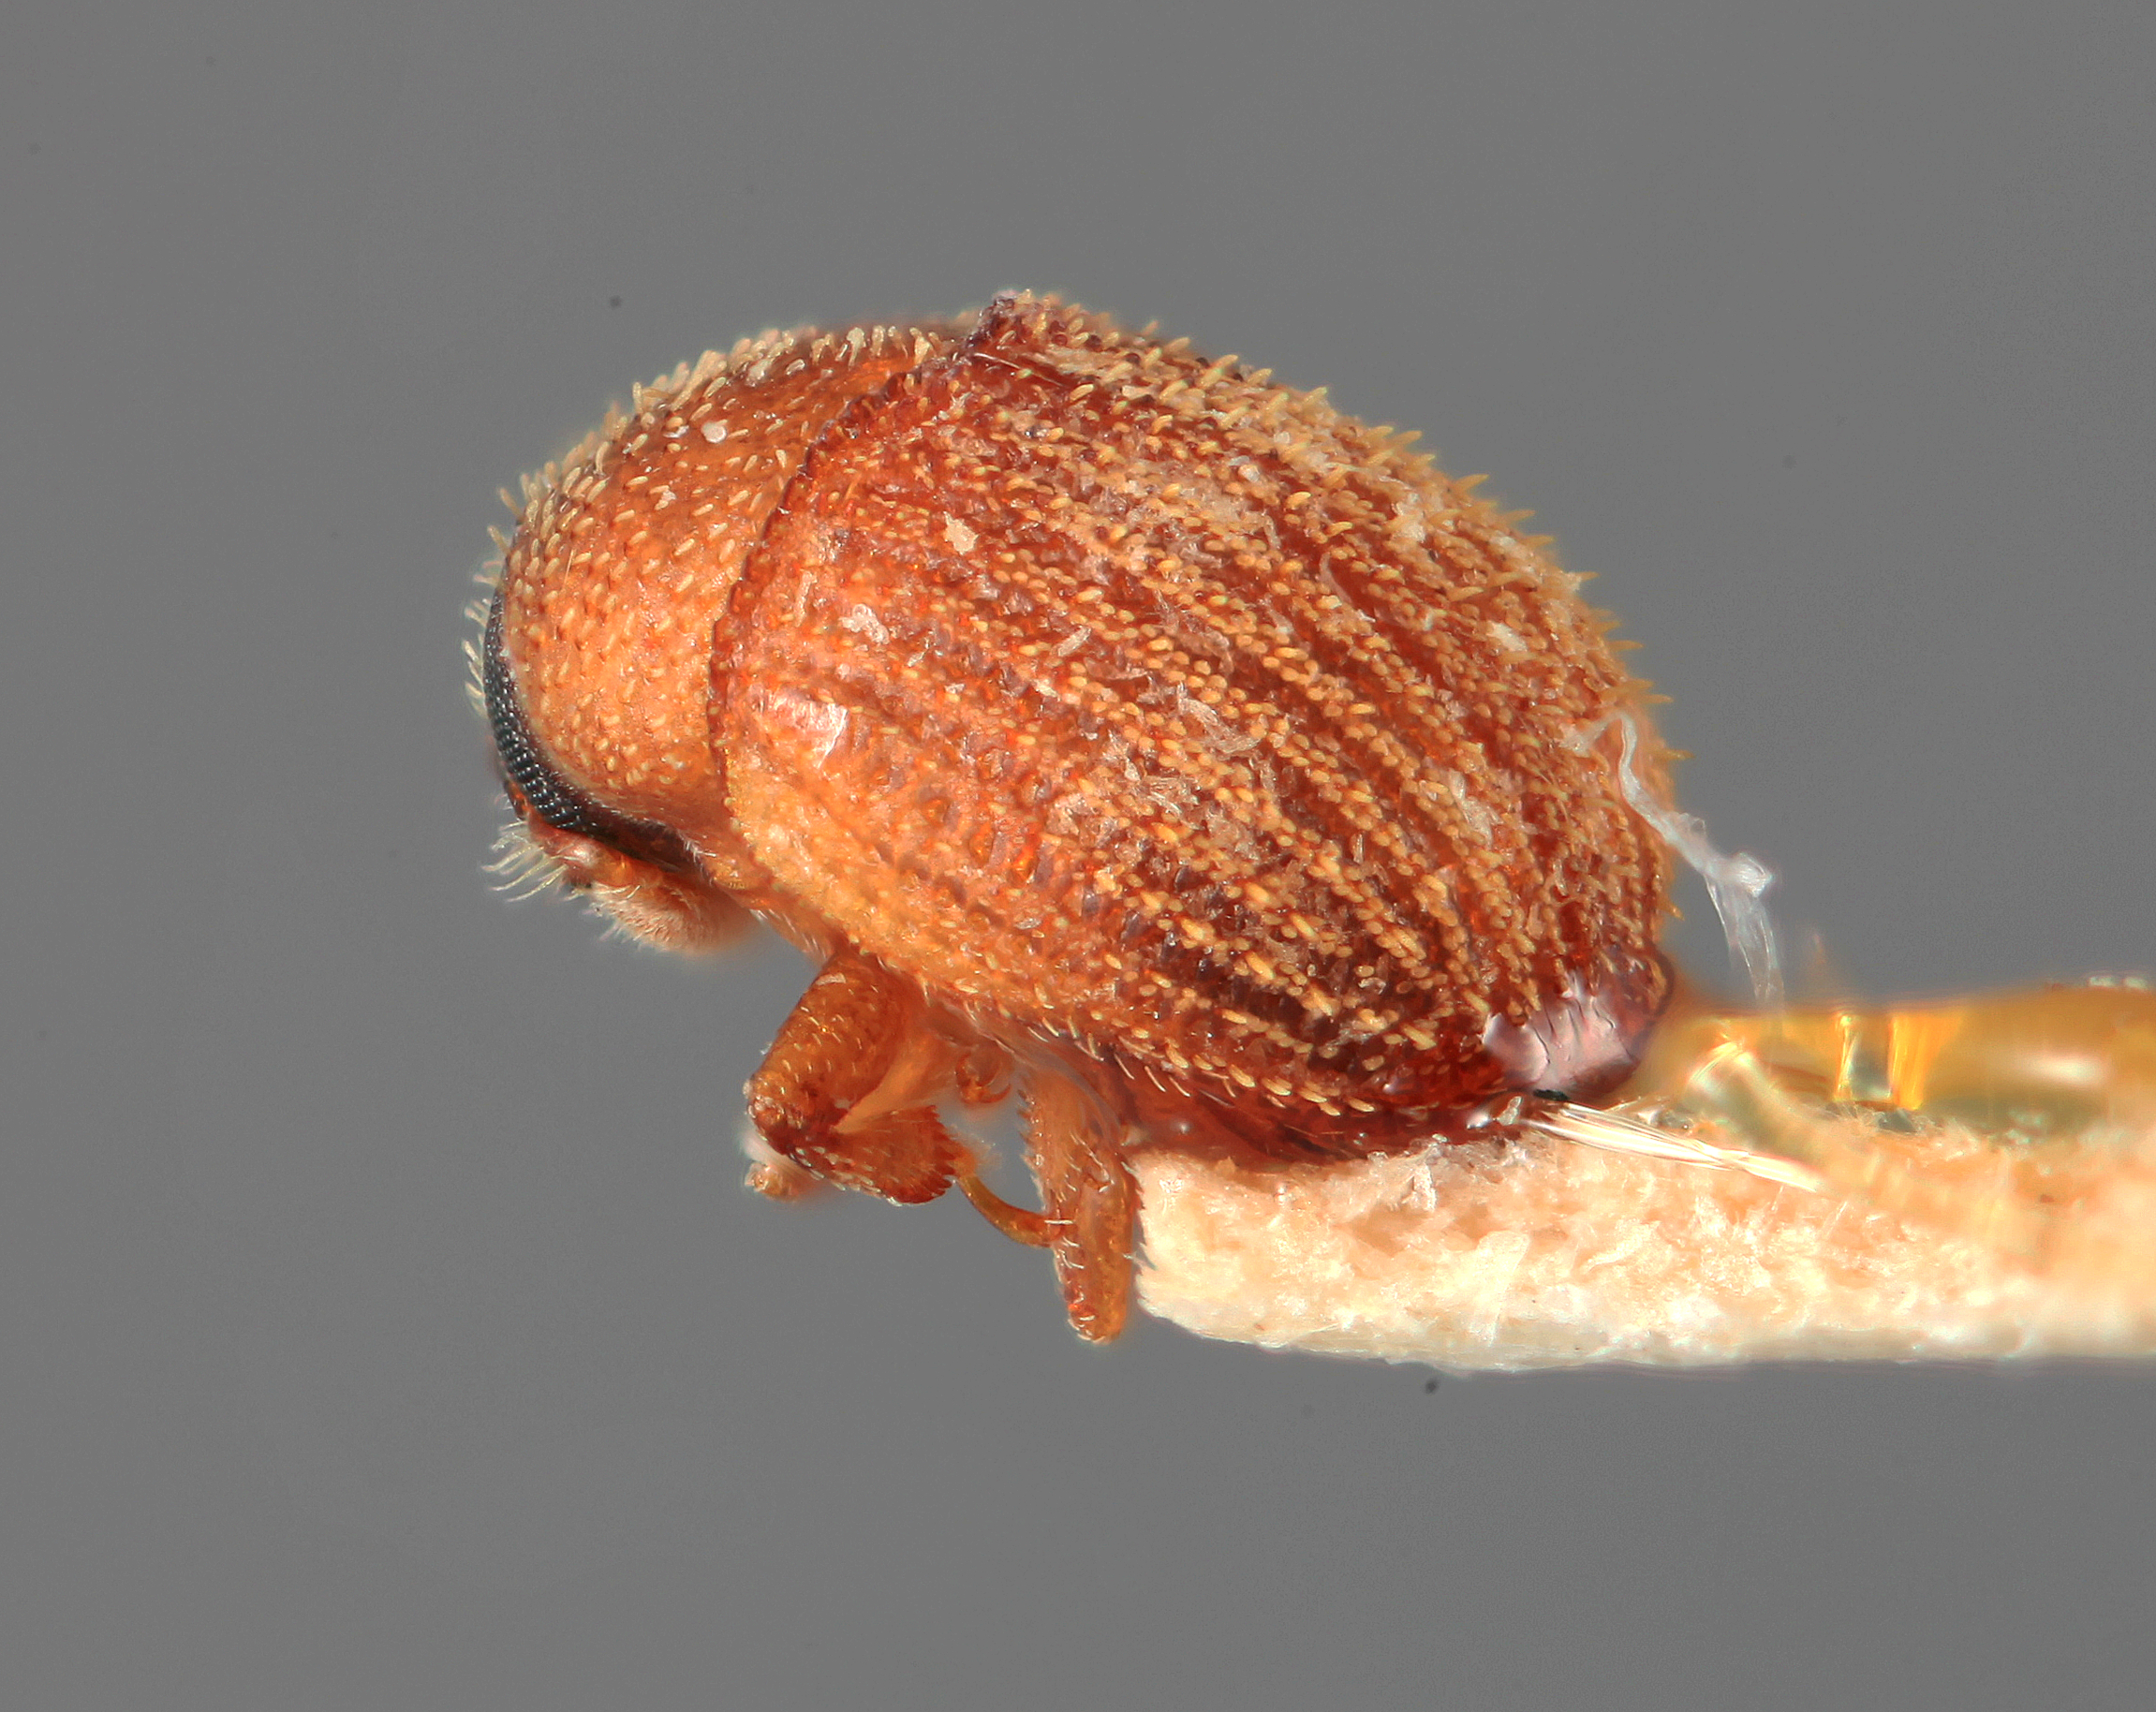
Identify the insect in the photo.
Chramesus luteus
